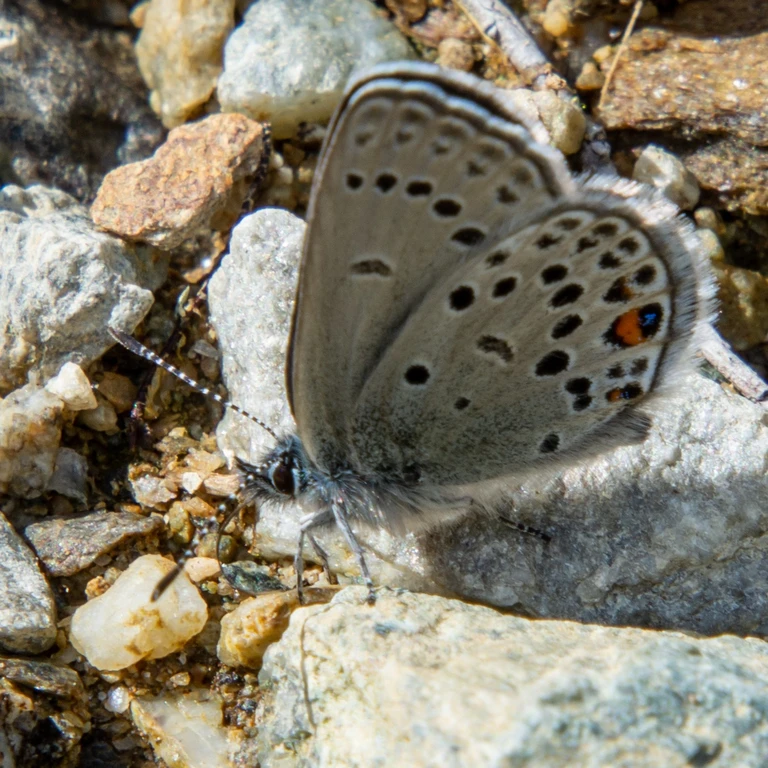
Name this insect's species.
Agriades optilete (also Vacciniina optilete)
